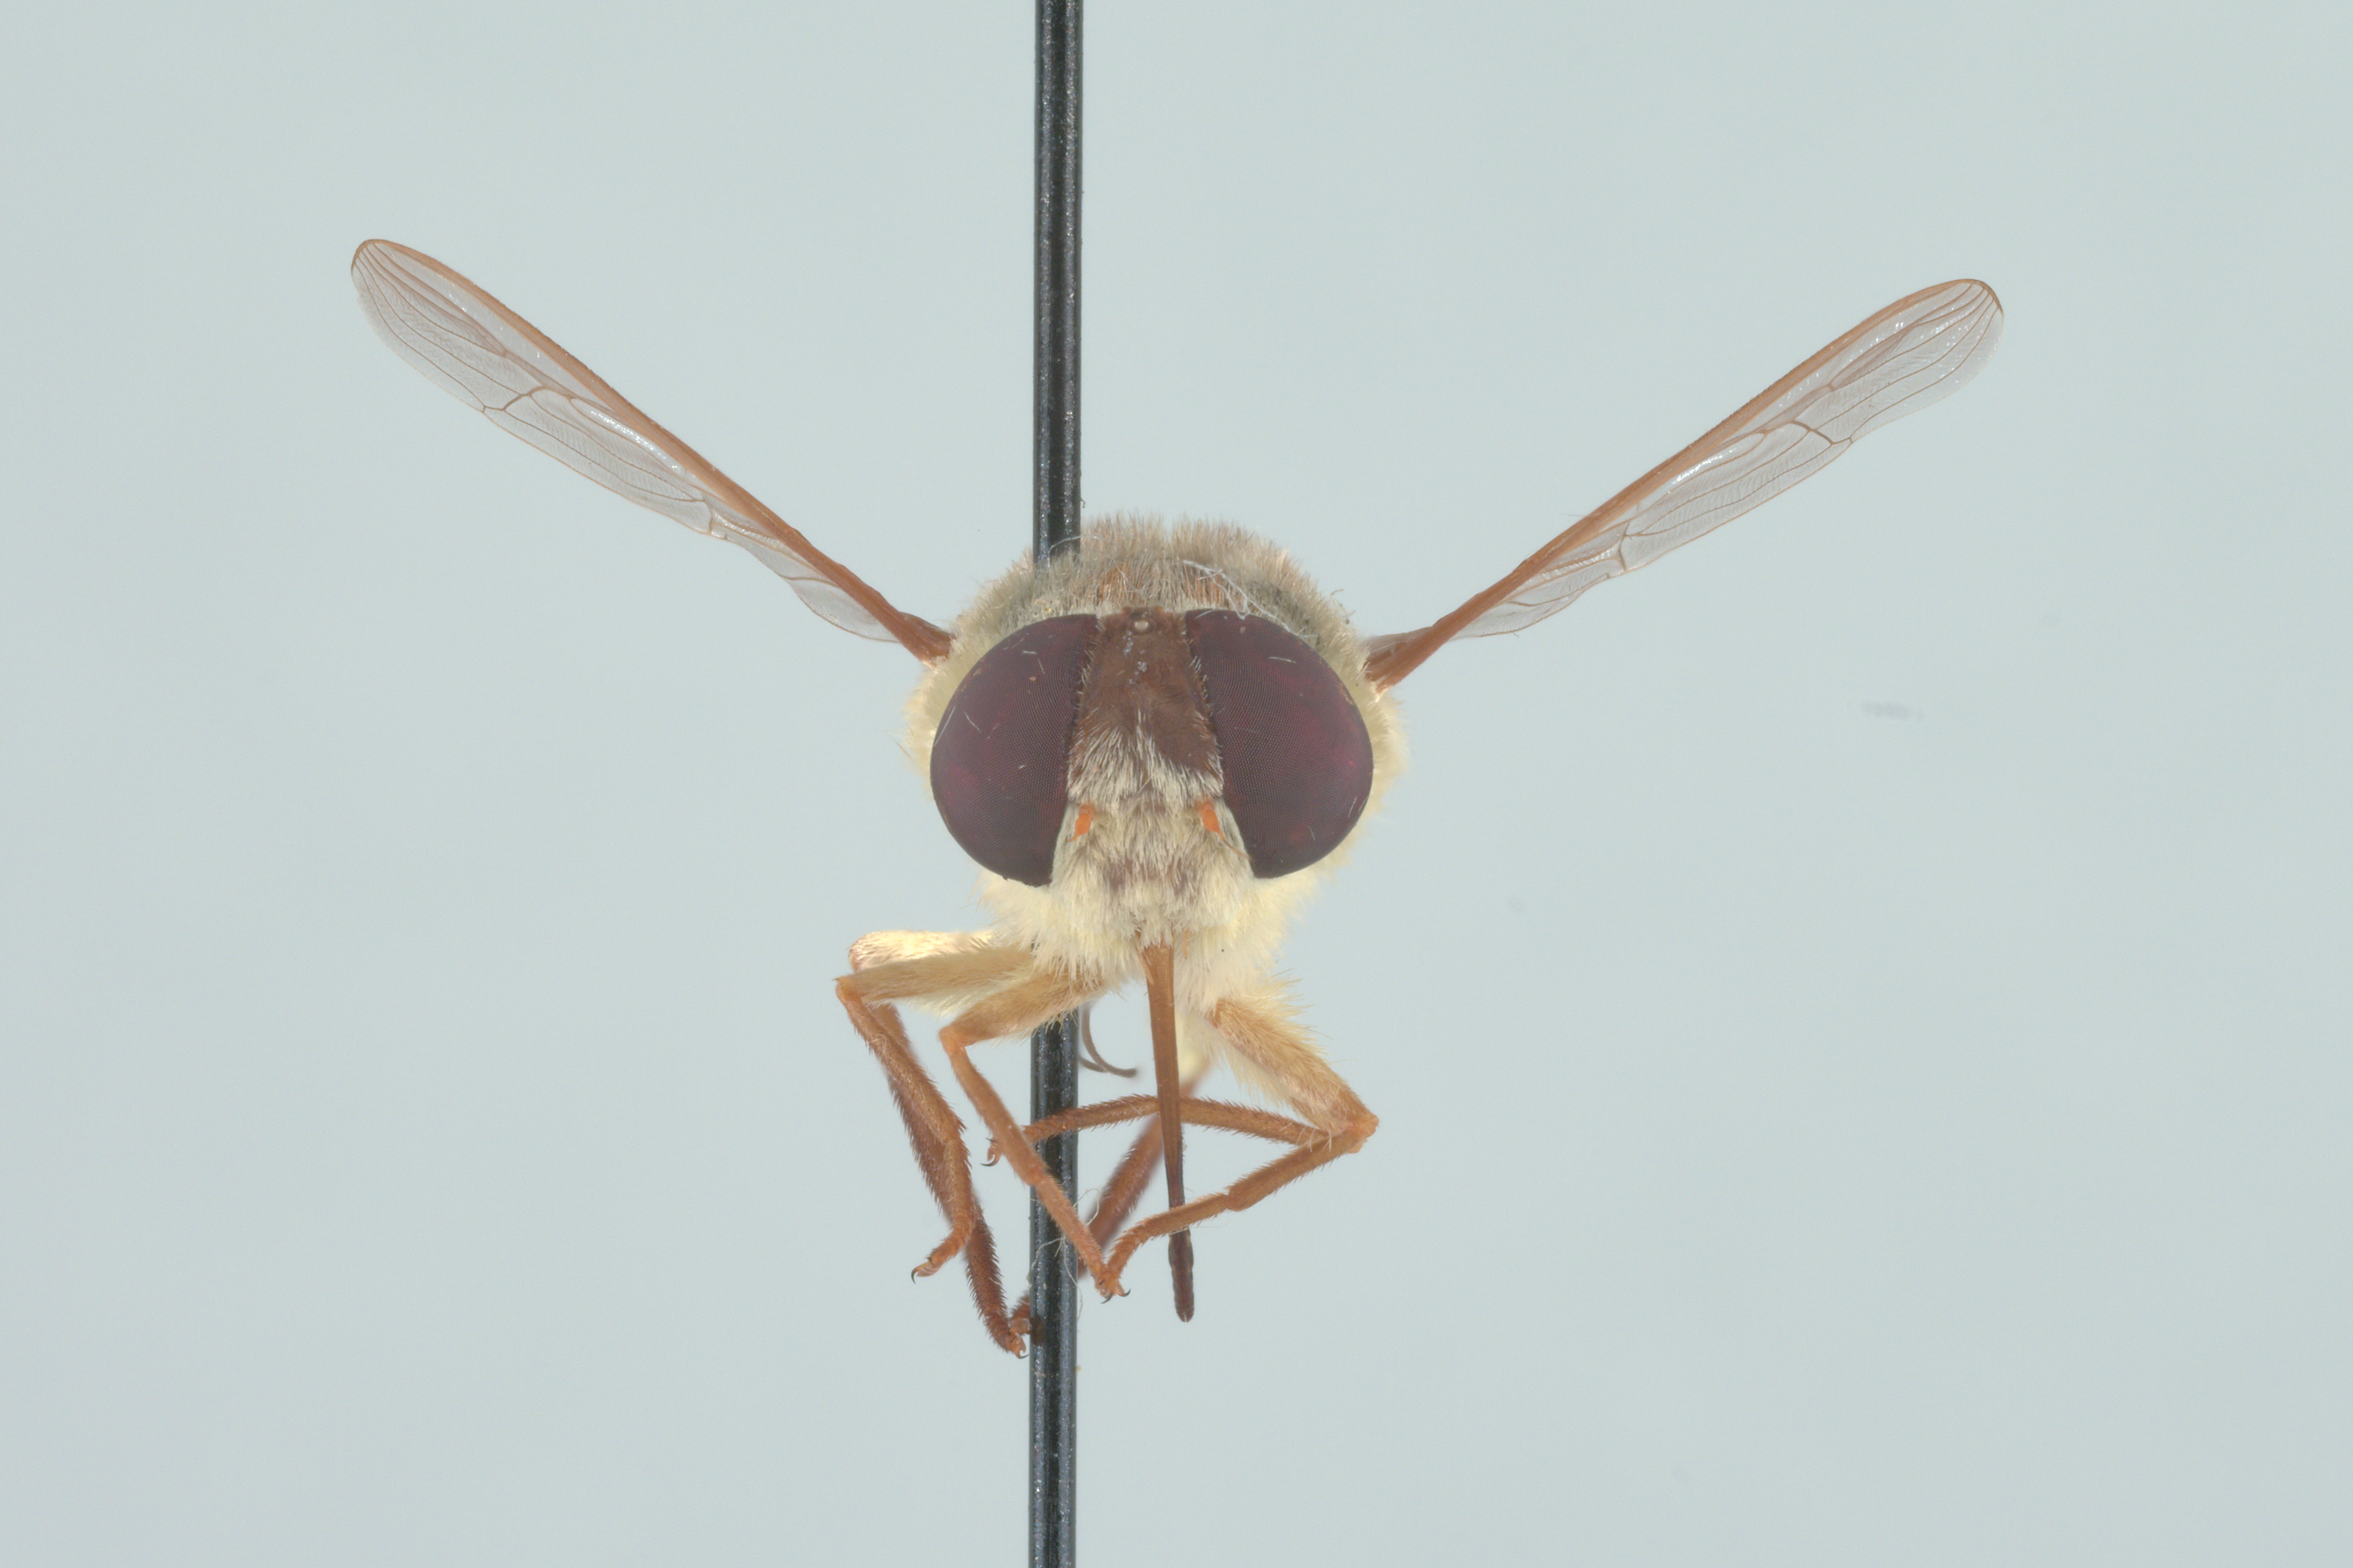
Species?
Neorhynchocephalus volaticus
